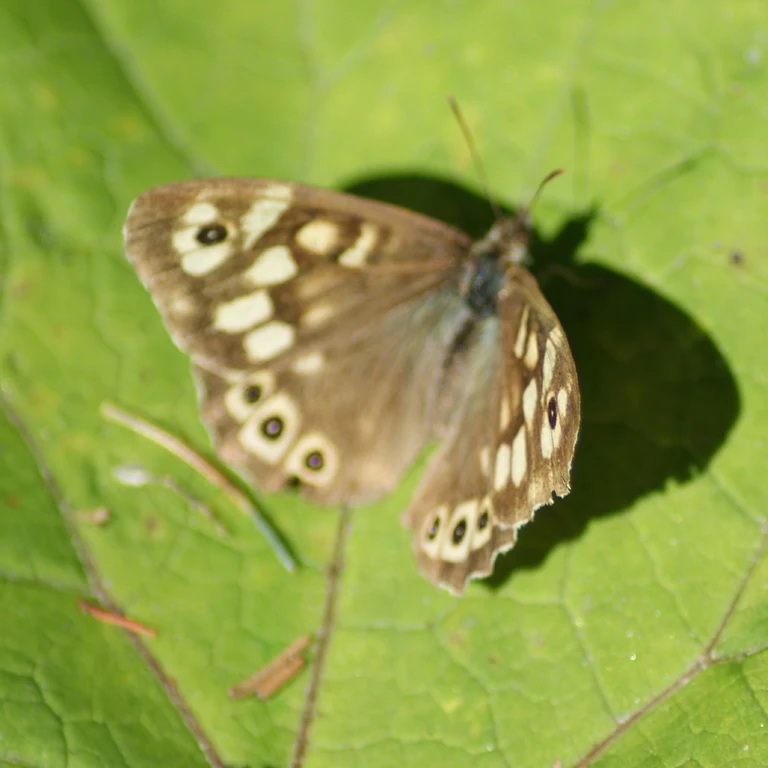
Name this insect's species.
Pararge aegeria
